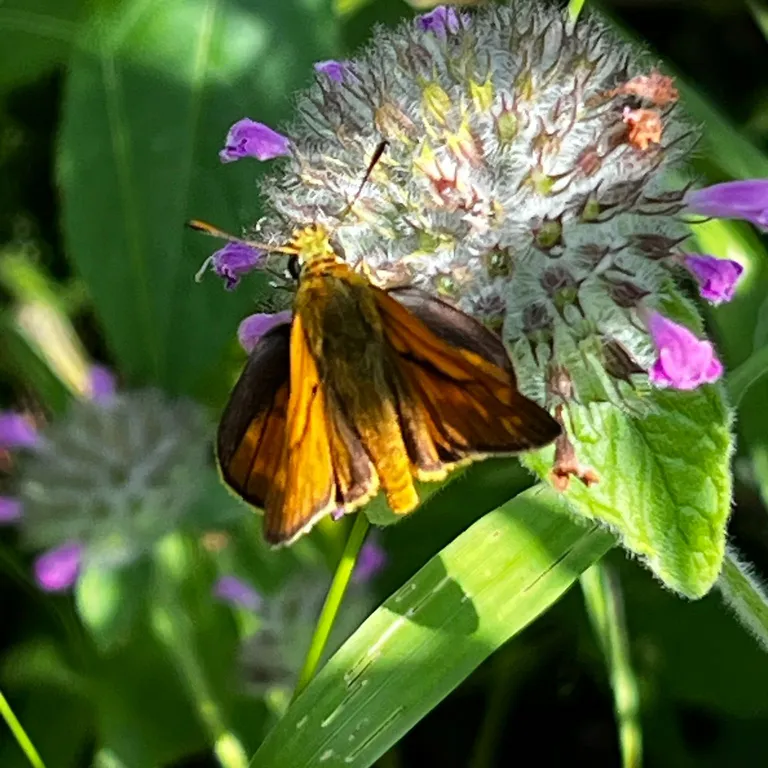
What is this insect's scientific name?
Ochlodes sylvanus (also Ochlodes venata)
